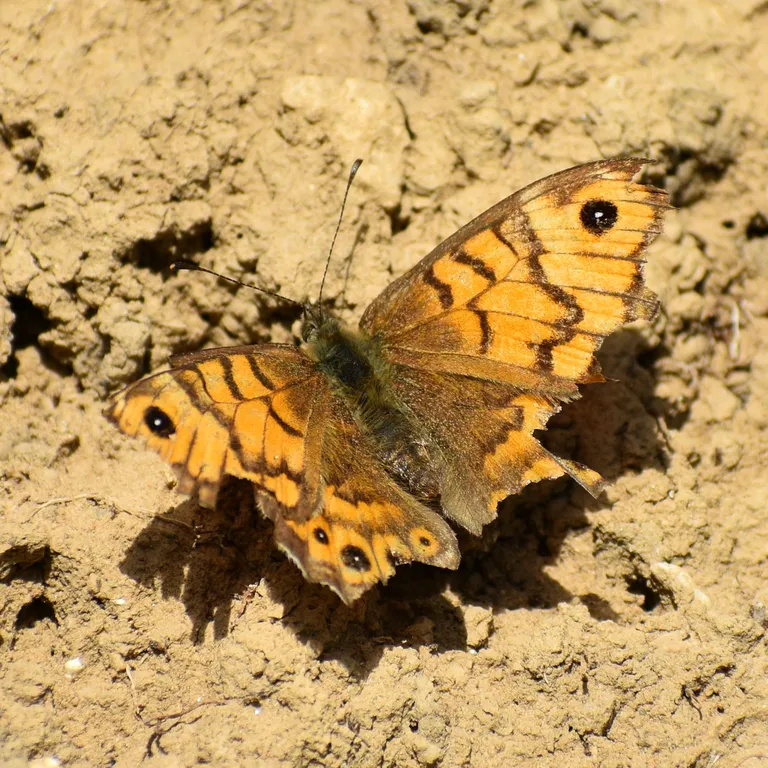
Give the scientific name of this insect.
Lasiommata megera (also Pararge megera)
